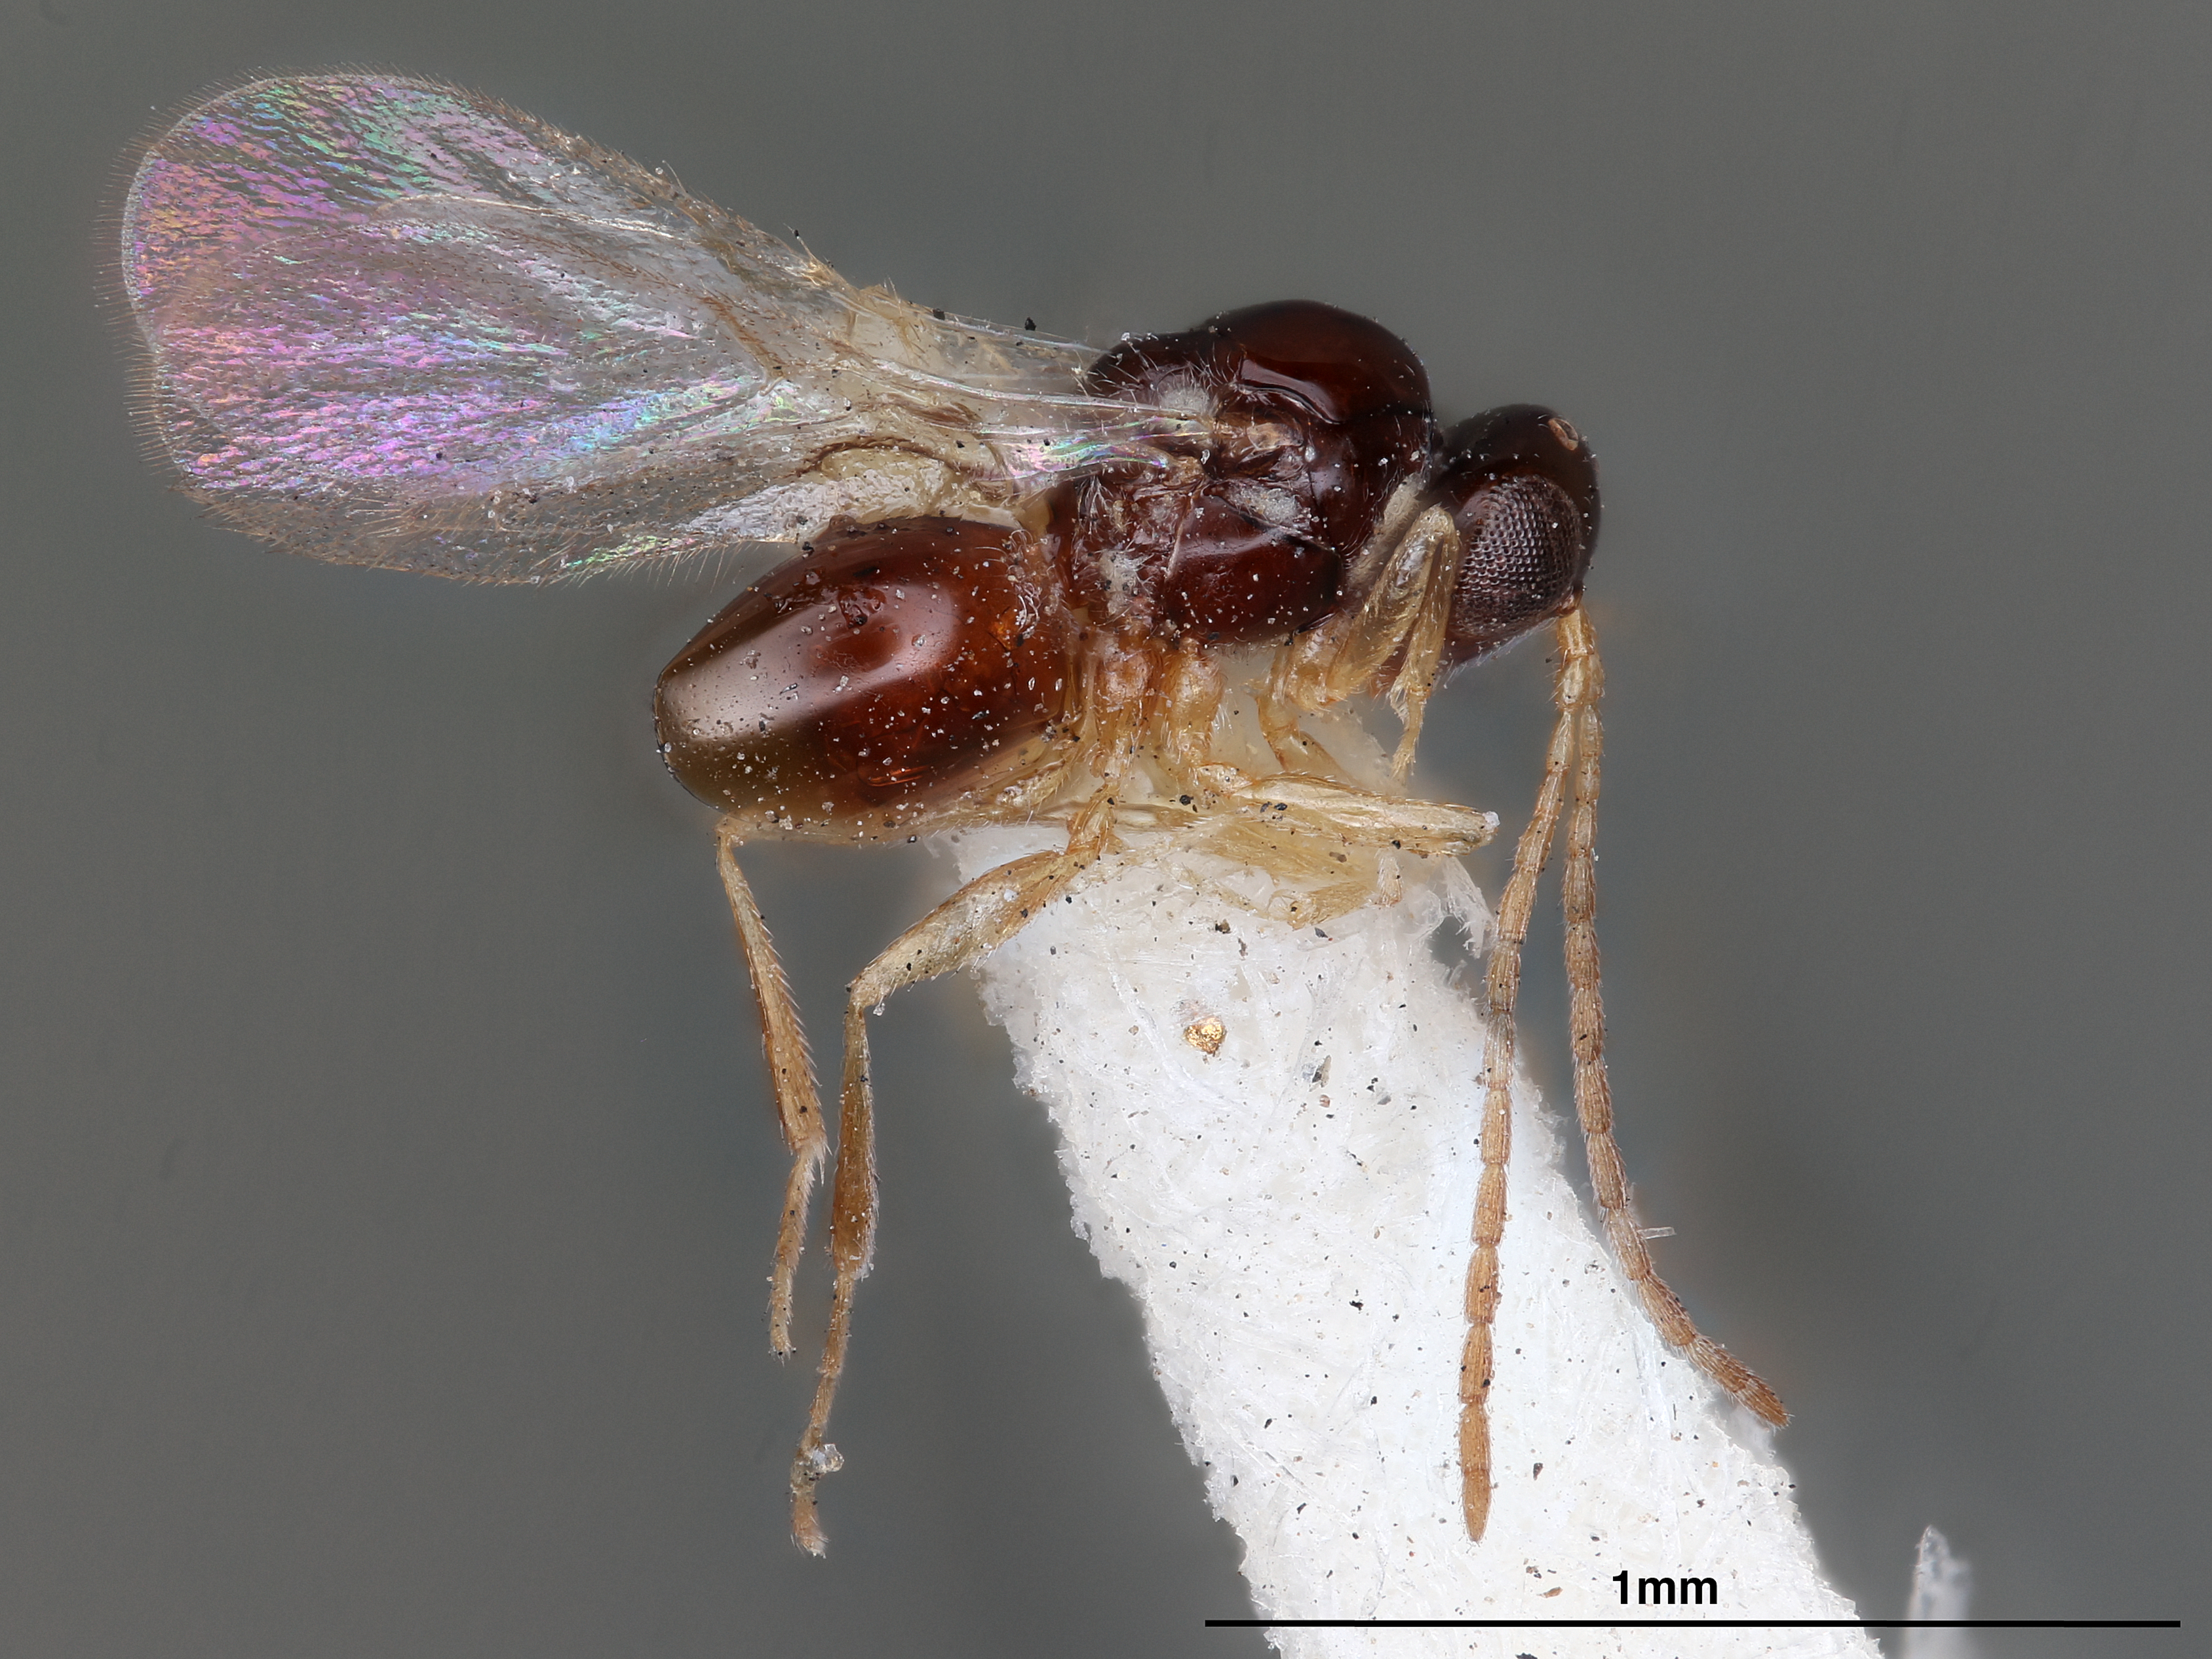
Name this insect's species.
Dilyta kenyana
